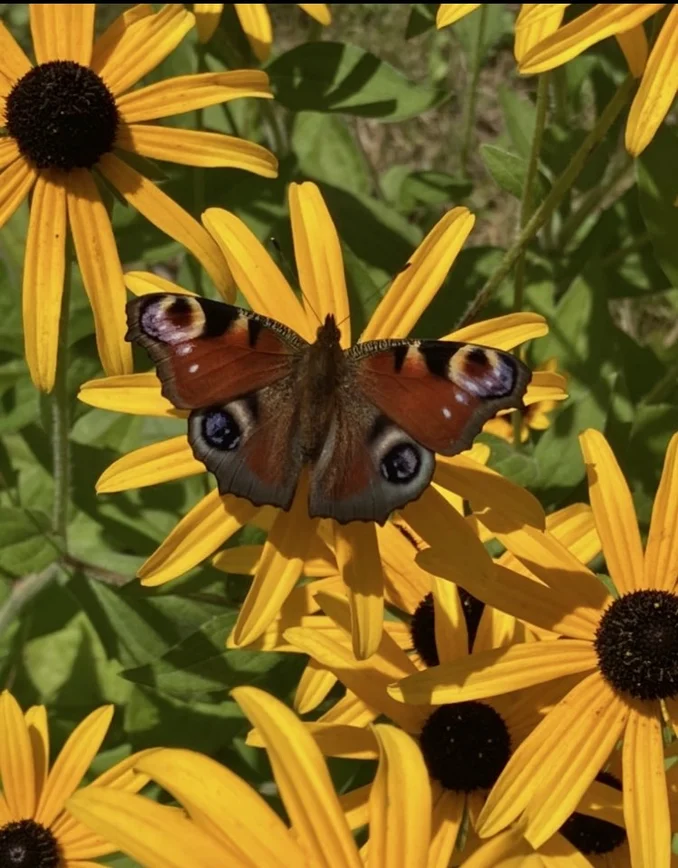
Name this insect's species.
Aglais io
